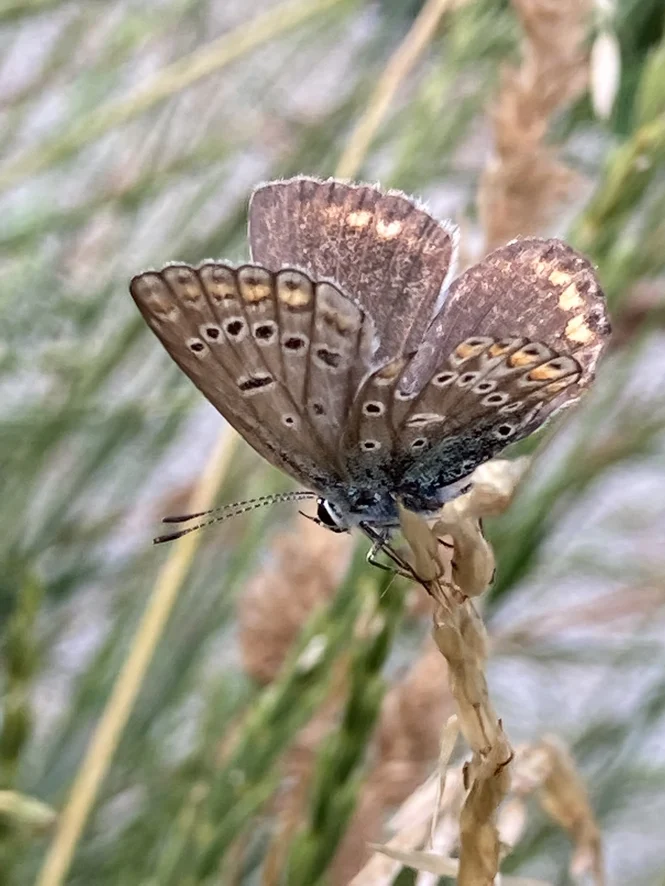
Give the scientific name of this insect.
Polyommatus icarus
